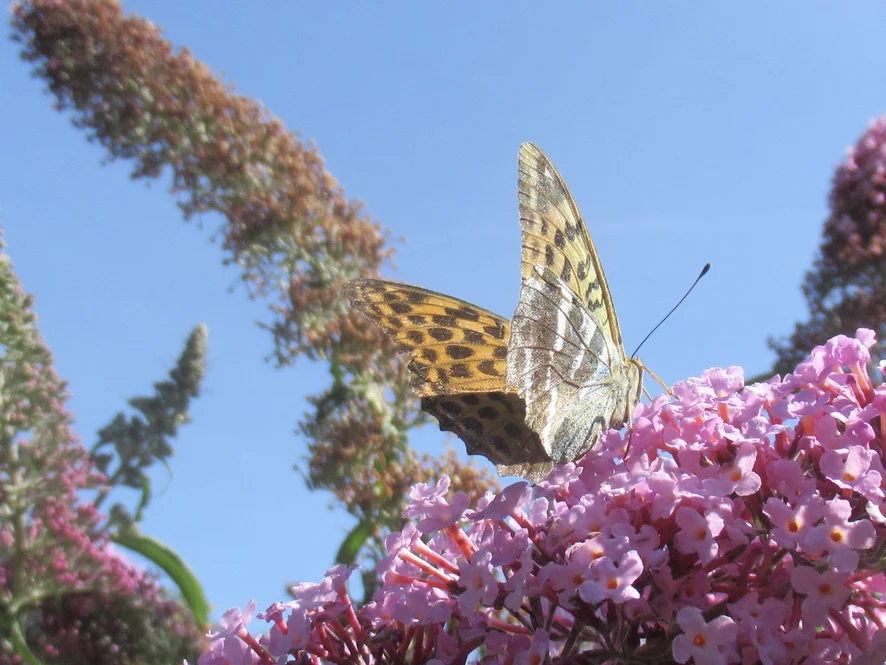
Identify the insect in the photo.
Argynnis paphia
